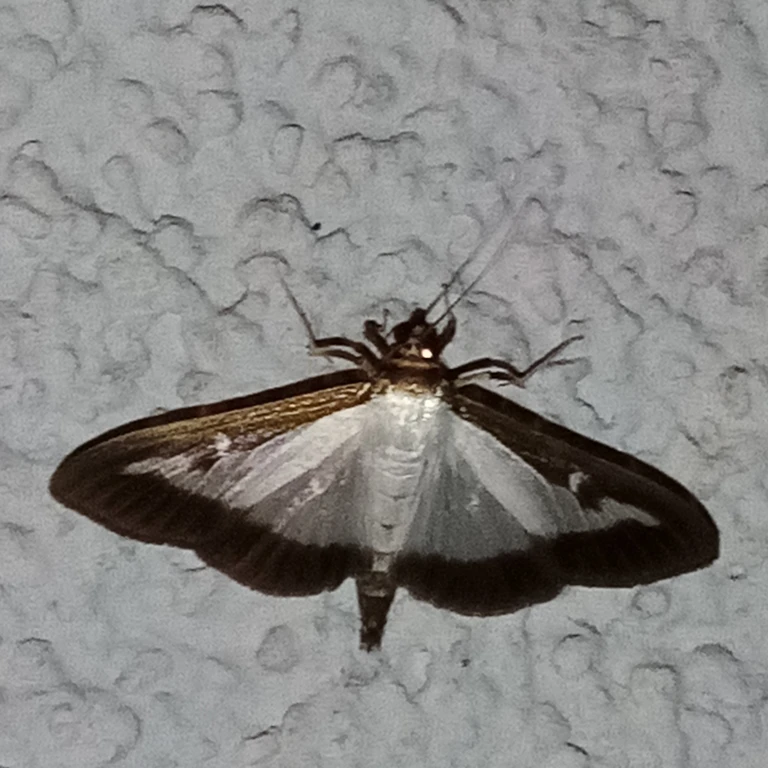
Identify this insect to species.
Cydalima perspectalis
